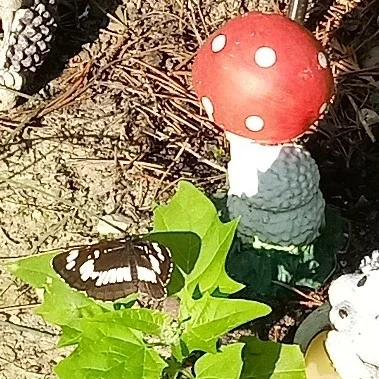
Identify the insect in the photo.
Neptis rivularis
